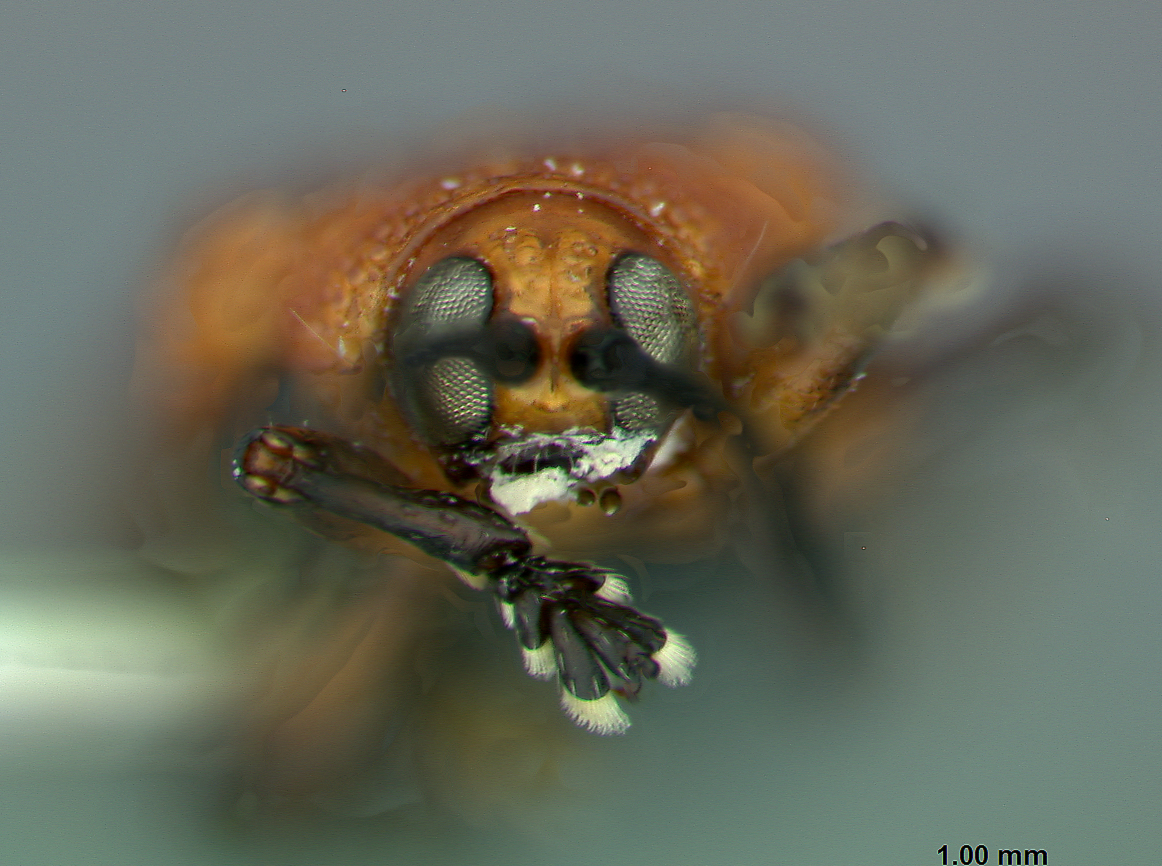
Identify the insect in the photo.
Platocthispa lateritia
